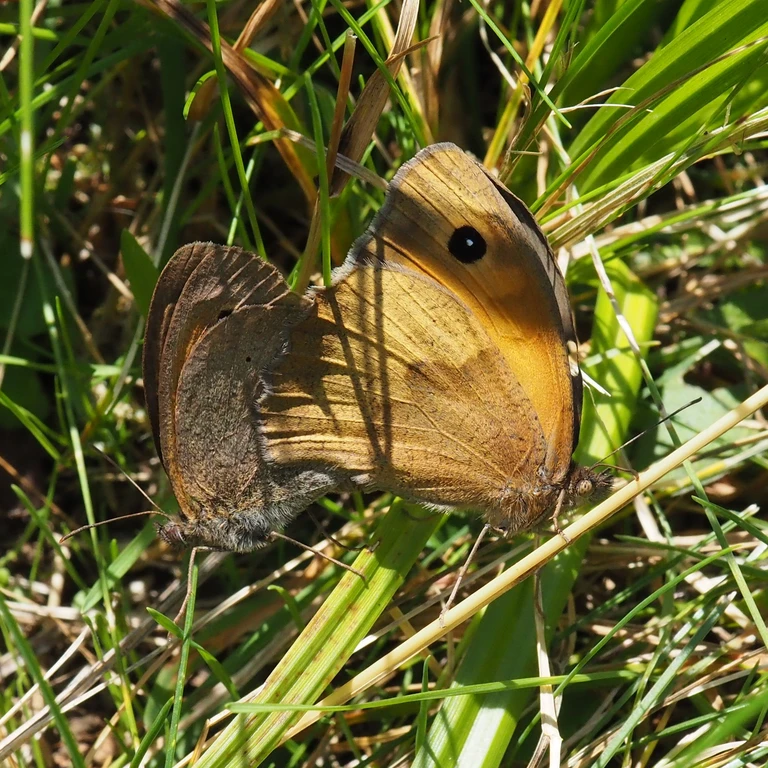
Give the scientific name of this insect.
Maniola jurtina
